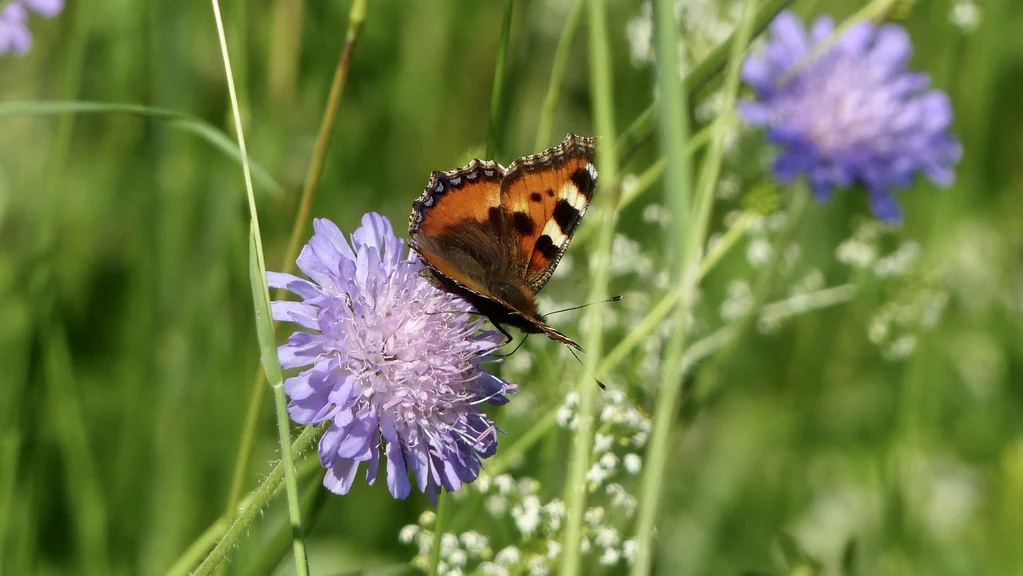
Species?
Aglais urticae
